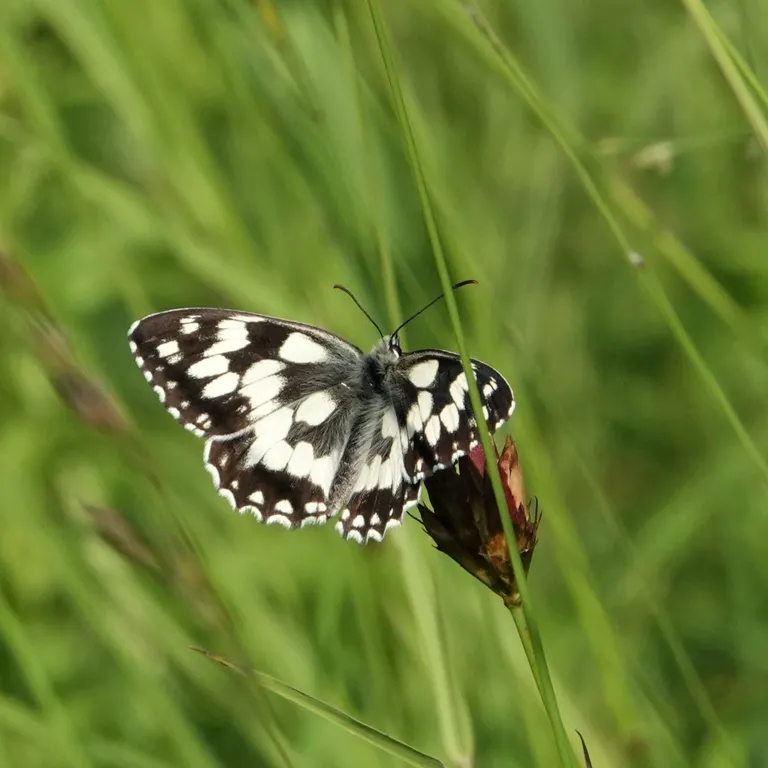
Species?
Melanargia galathea
